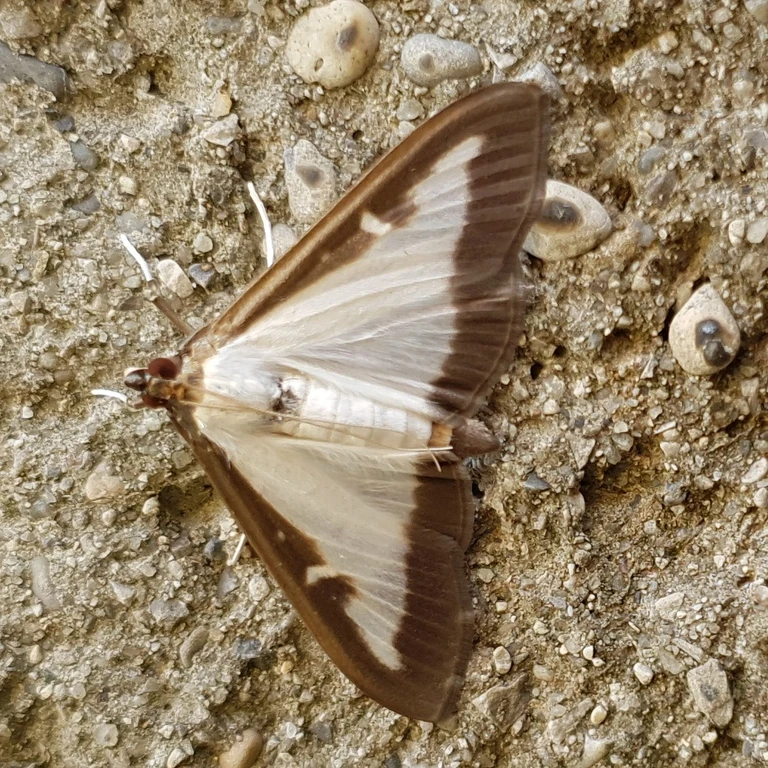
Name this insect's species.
Cydalima perspectalis
